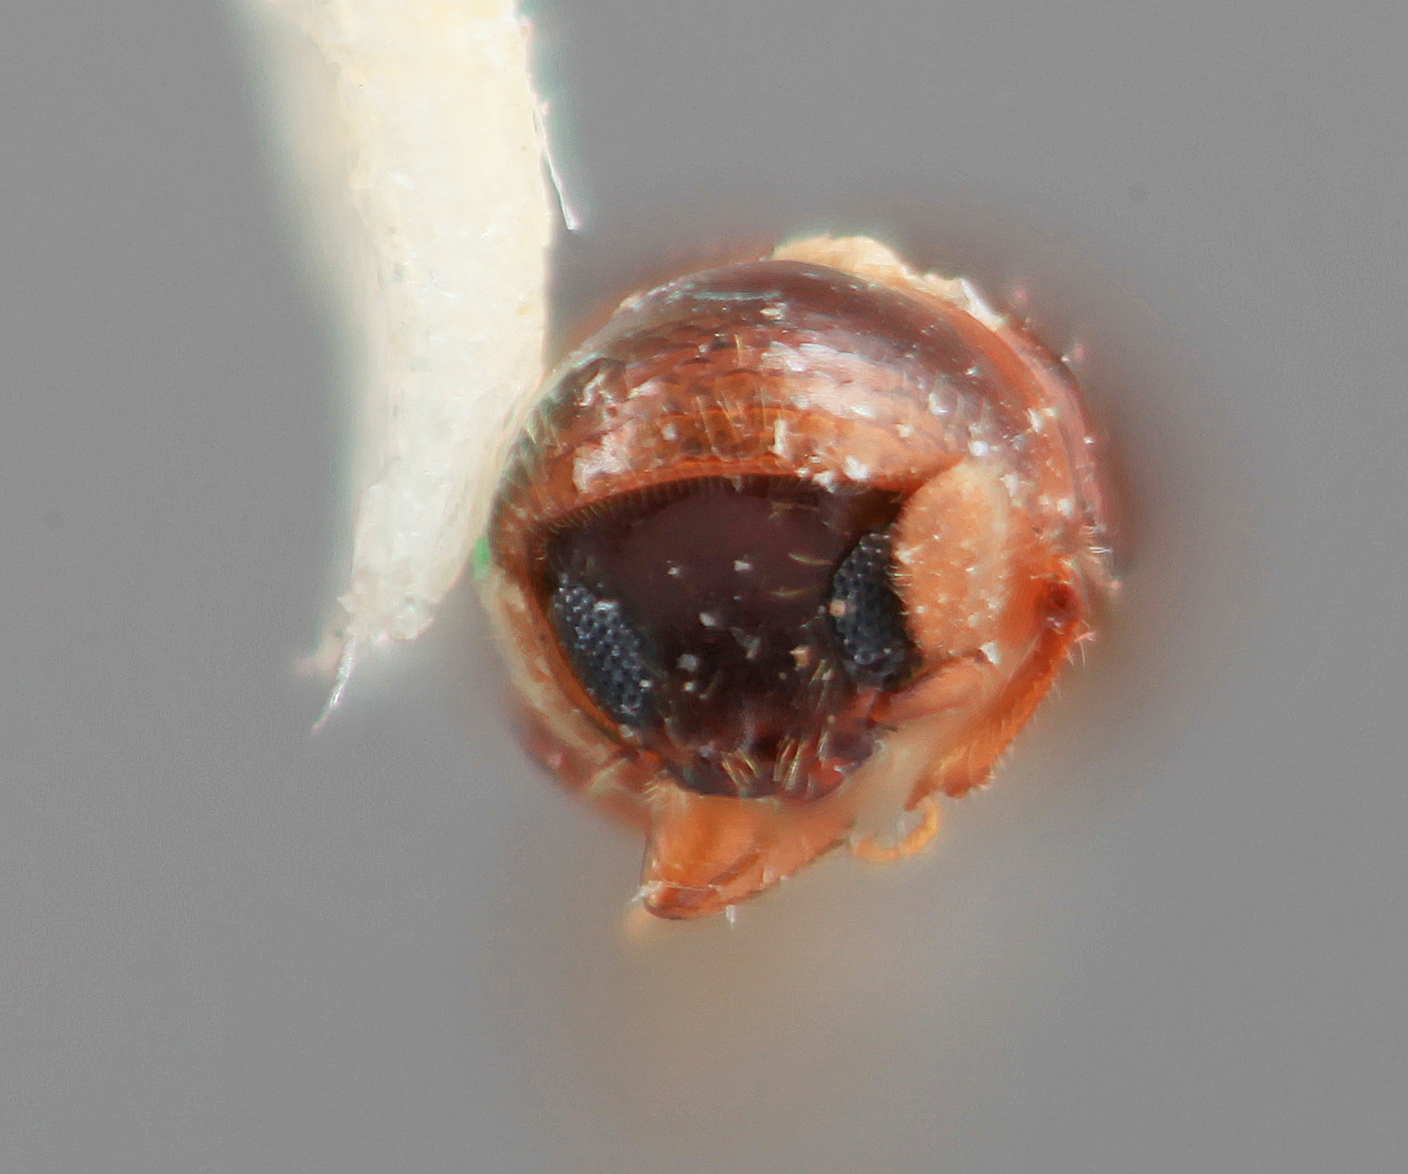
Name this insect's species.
Corthylus coffeae
